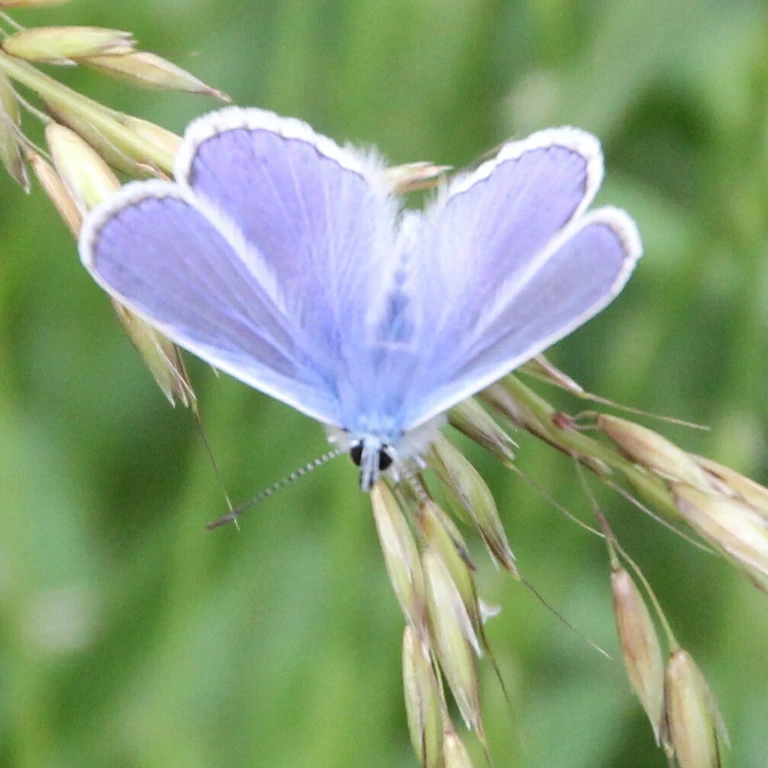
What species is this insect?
Polyommatus icarus
